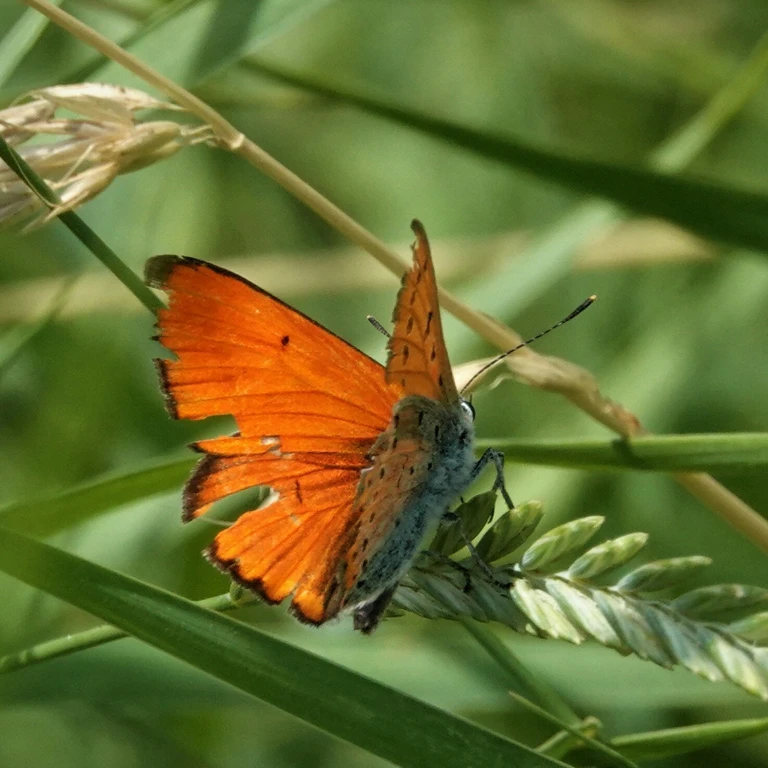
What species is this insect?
Lycaena dispar
